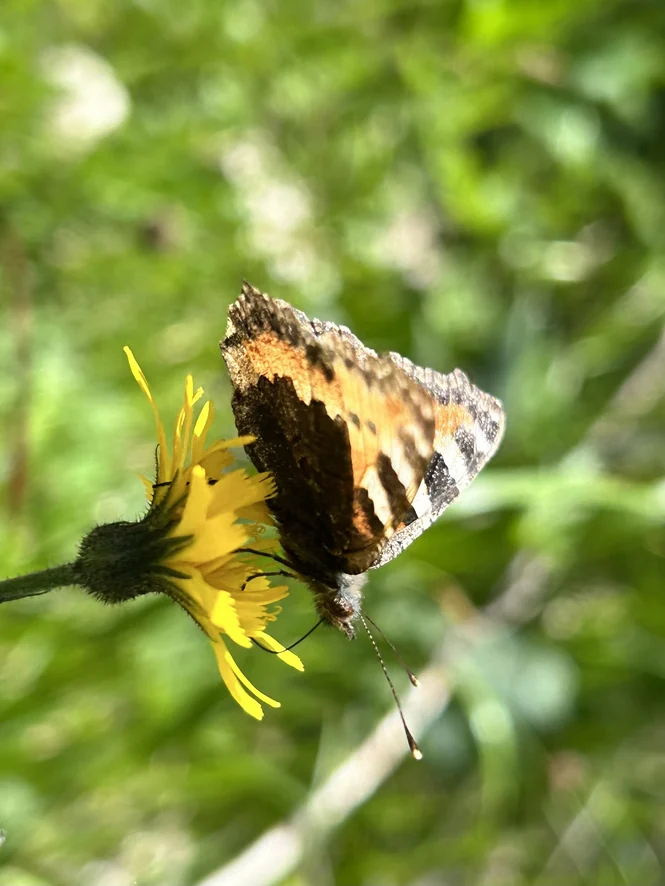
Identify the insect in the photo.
Aglais urticae
